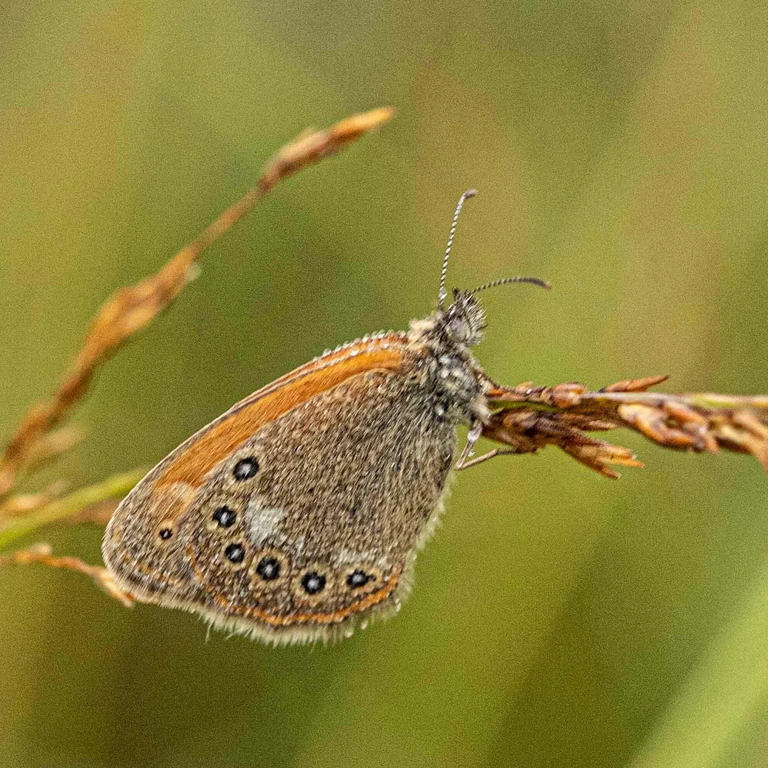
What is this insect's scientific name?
Coenonympha glycerion (also Coenonympha iphis)
